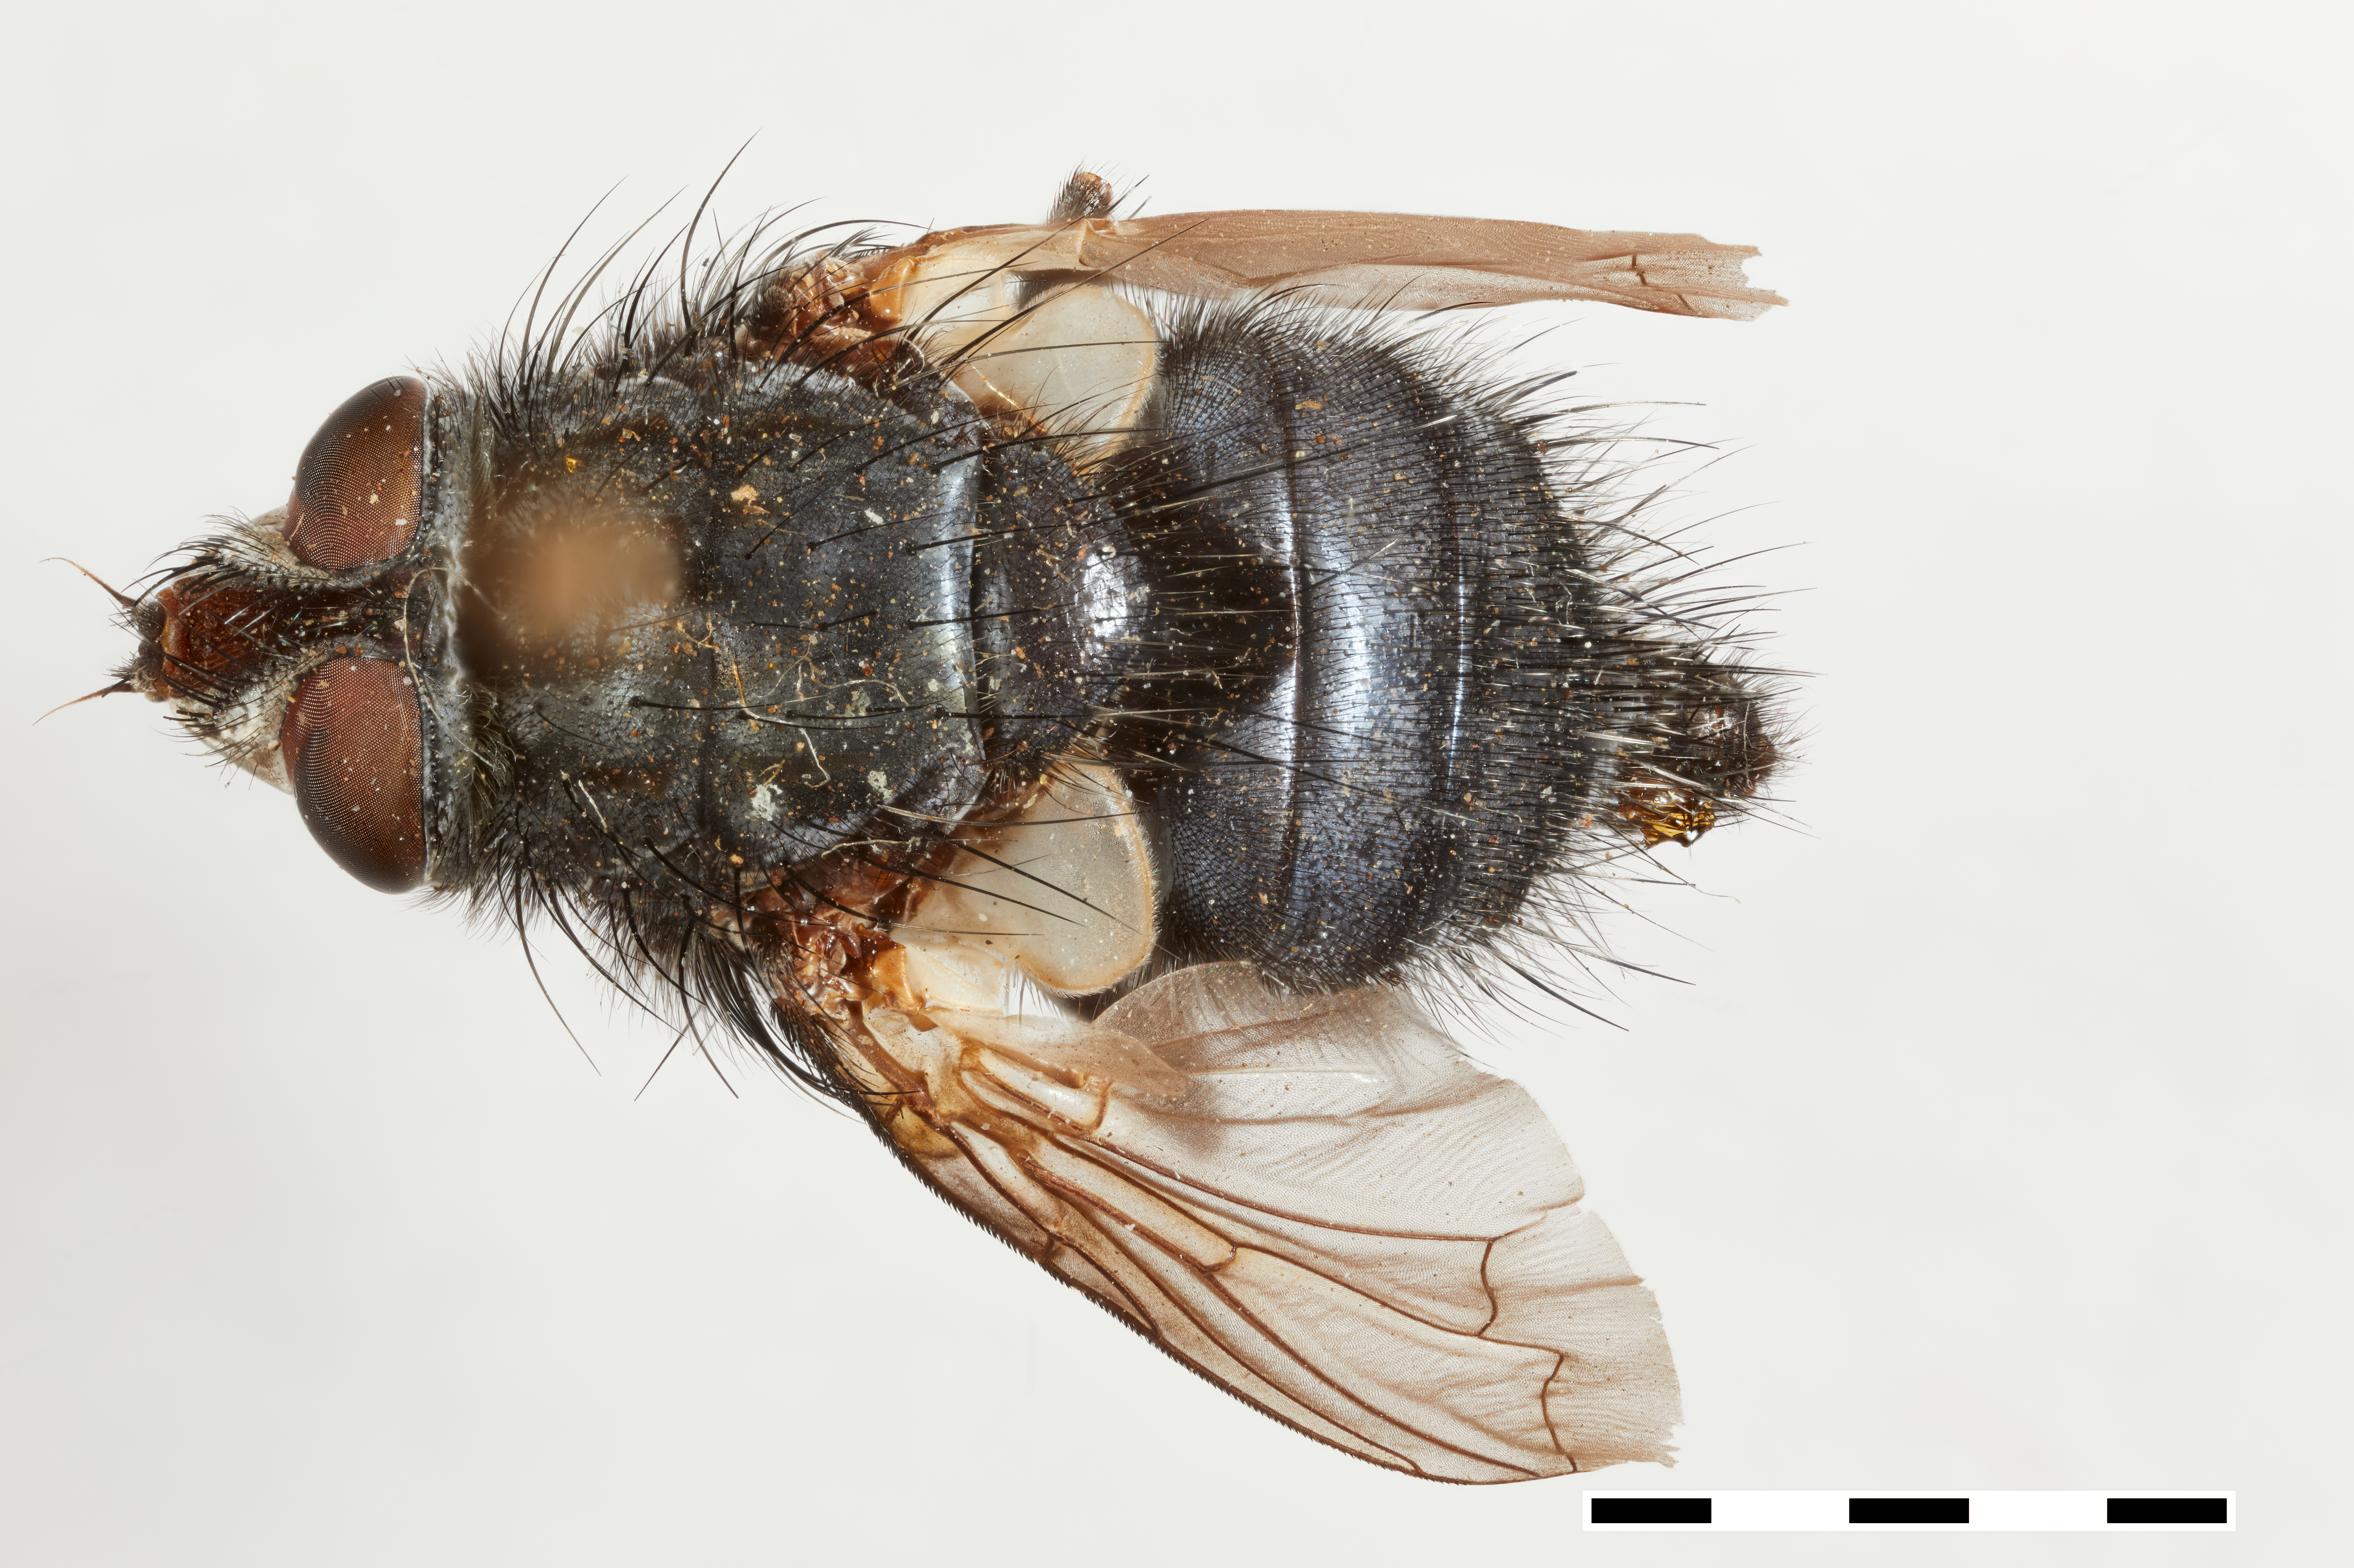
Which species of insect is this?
Psecacera latiforceps
